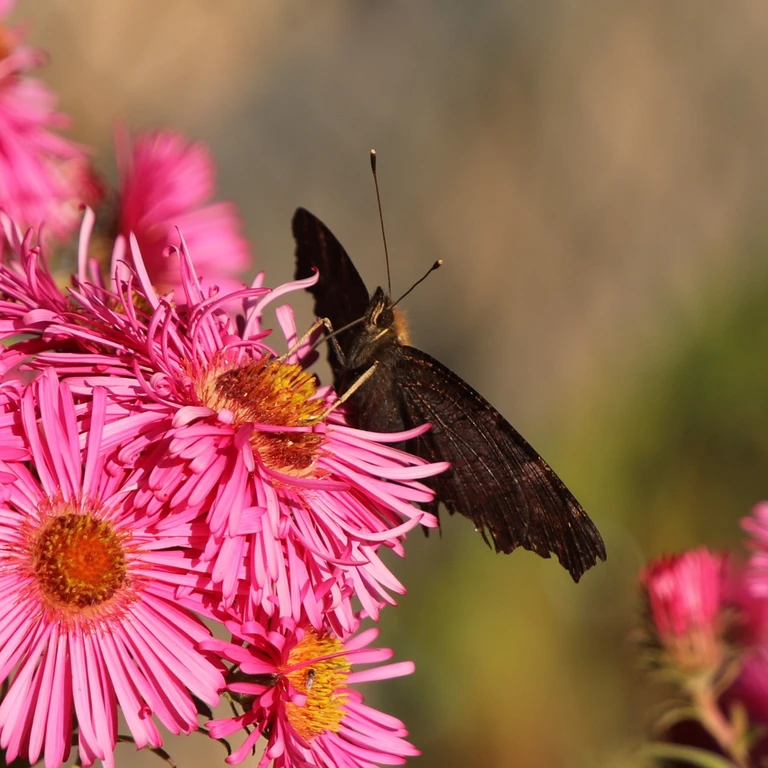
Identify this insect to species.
Aglais io
